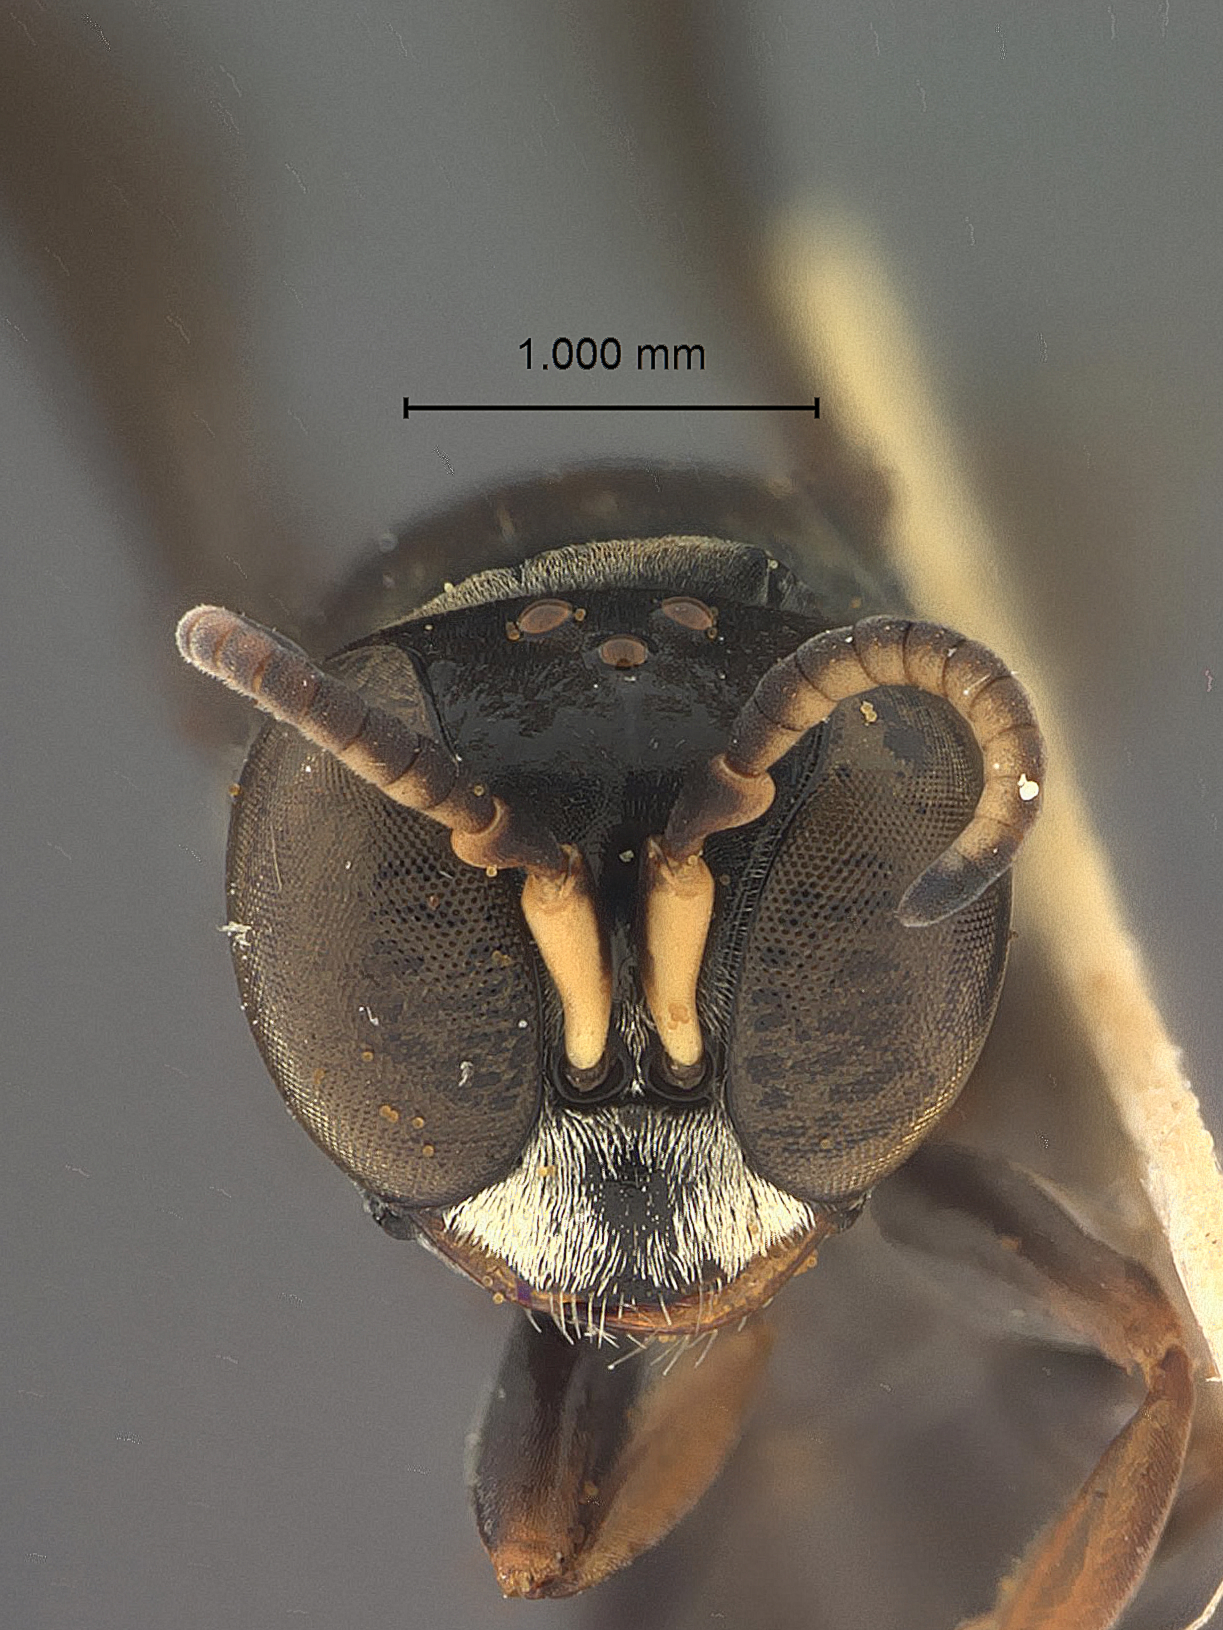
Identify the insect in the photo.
Rhopalum shirozui
